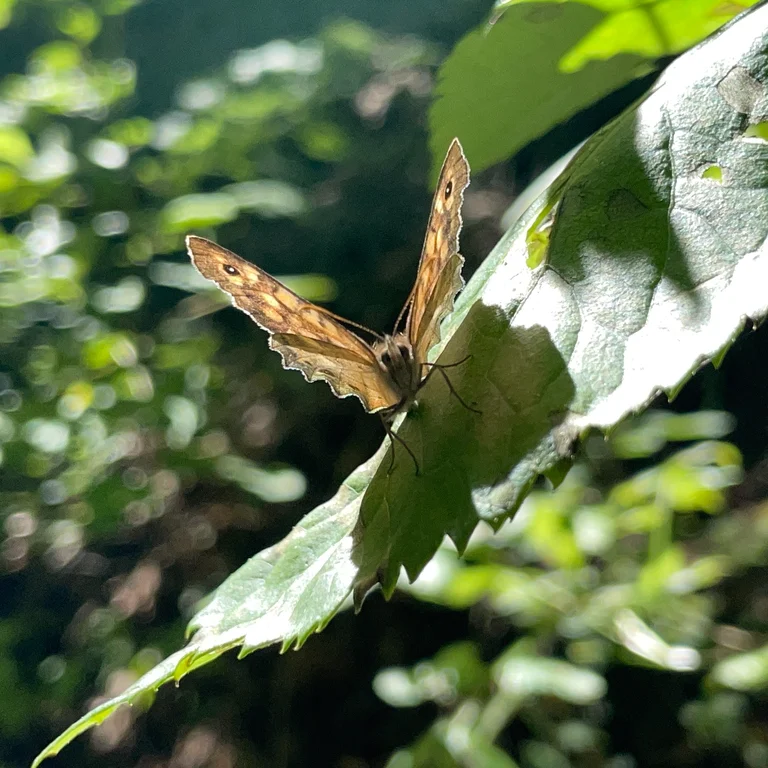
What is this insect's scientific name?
Pararge aegeria
